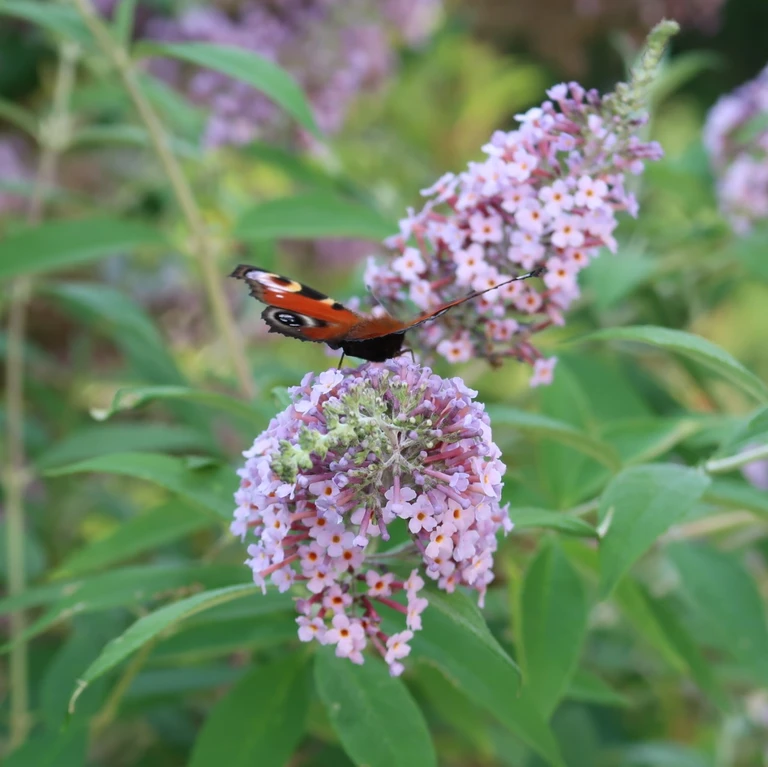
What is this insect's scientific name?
Aglais io
